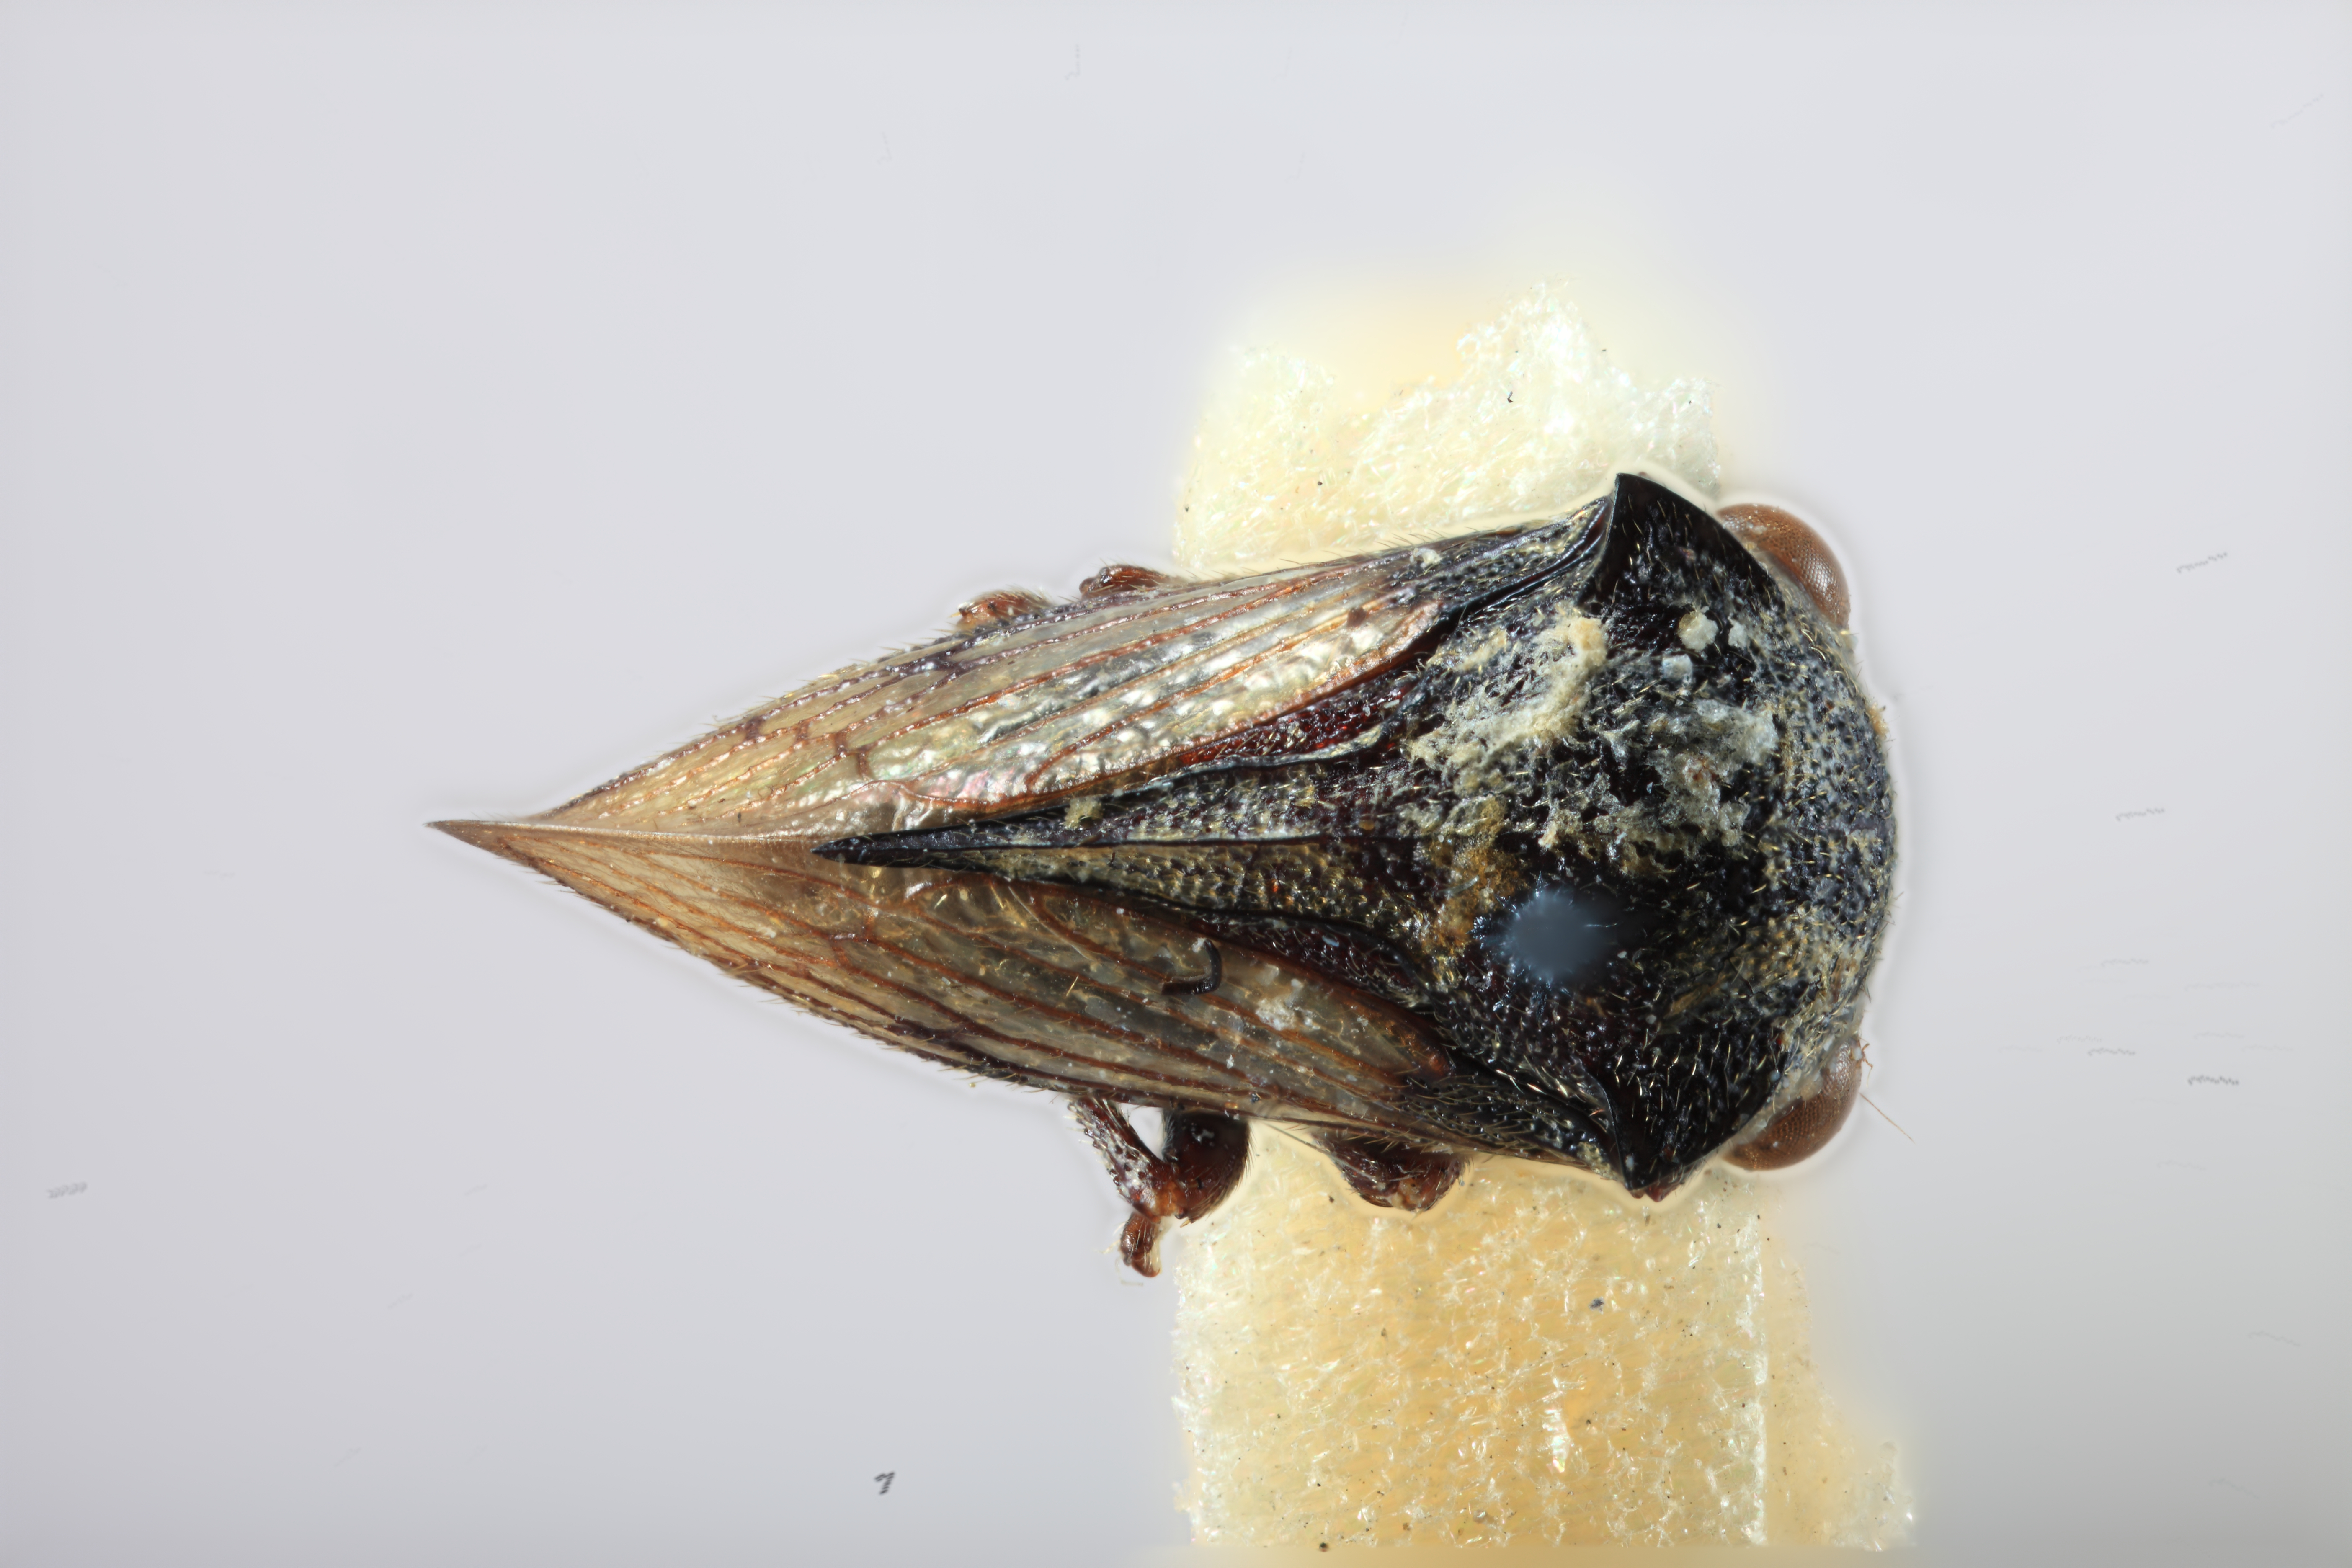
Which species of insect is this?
Tricentrus brevis
